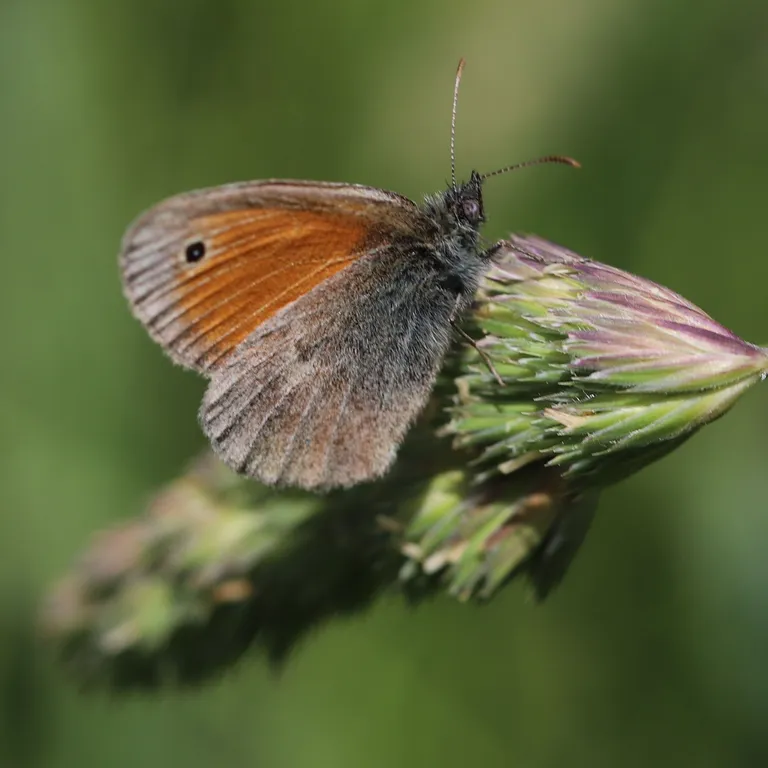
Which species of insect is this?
Coenonympha pamphilus
